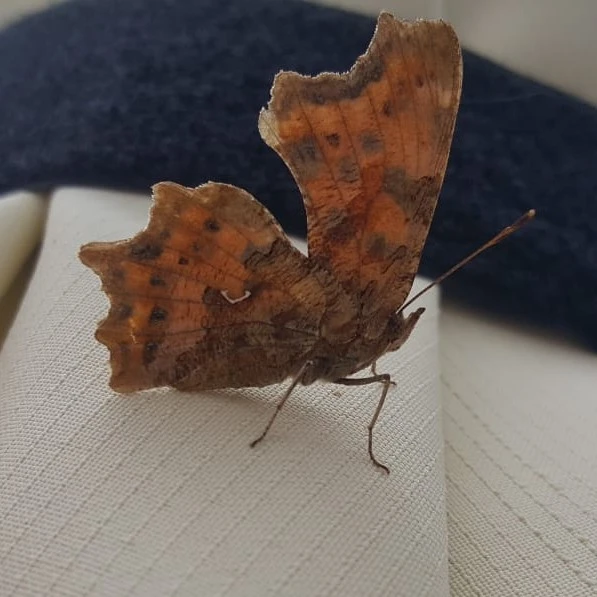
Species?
Polygonia c-album
